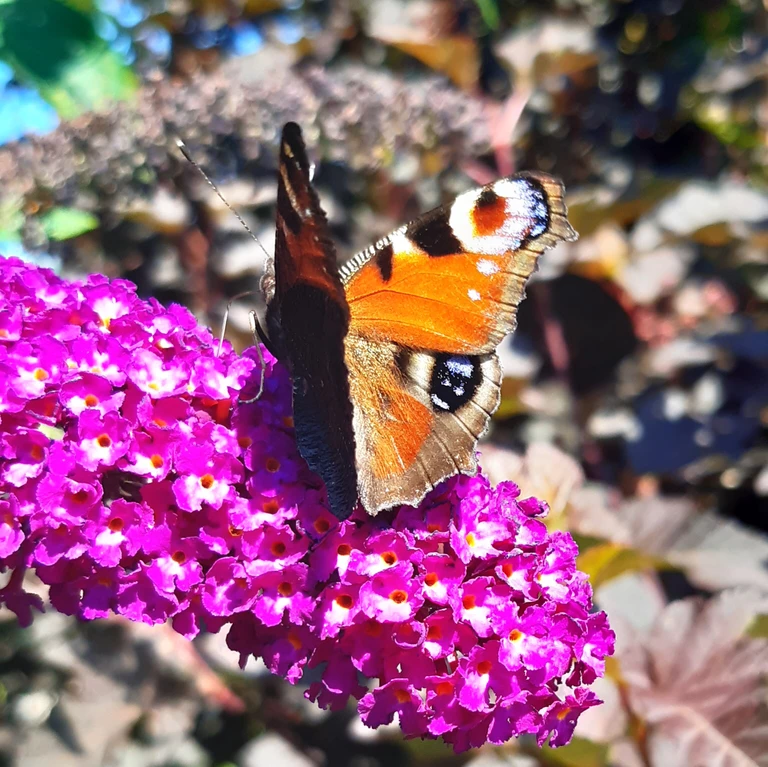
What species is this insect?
Aglais io
